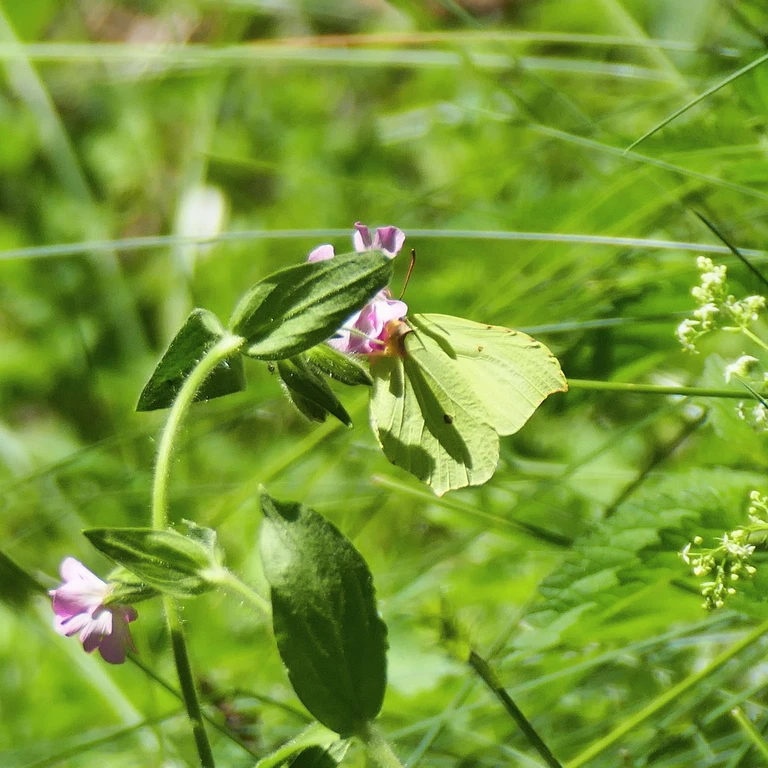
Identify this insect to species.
Gonepteryx rhamni
